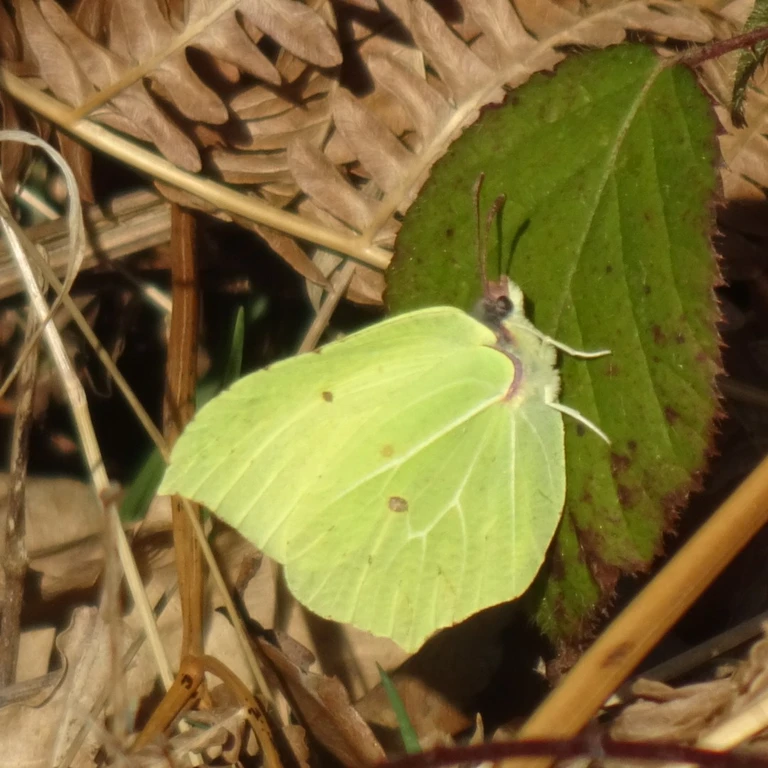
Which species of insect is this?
Gonepteryx rhamni
